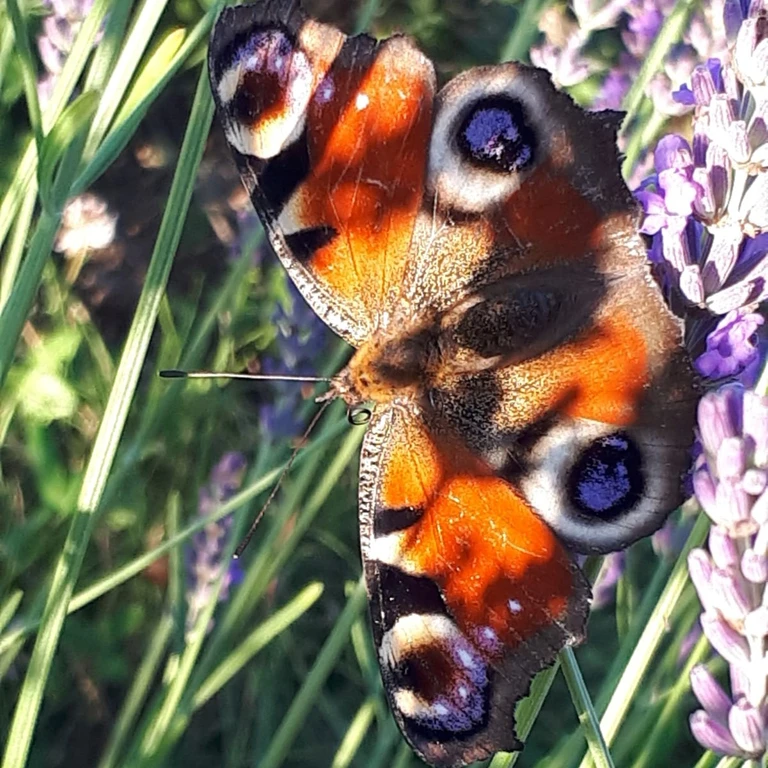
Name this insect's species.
Aglais io
